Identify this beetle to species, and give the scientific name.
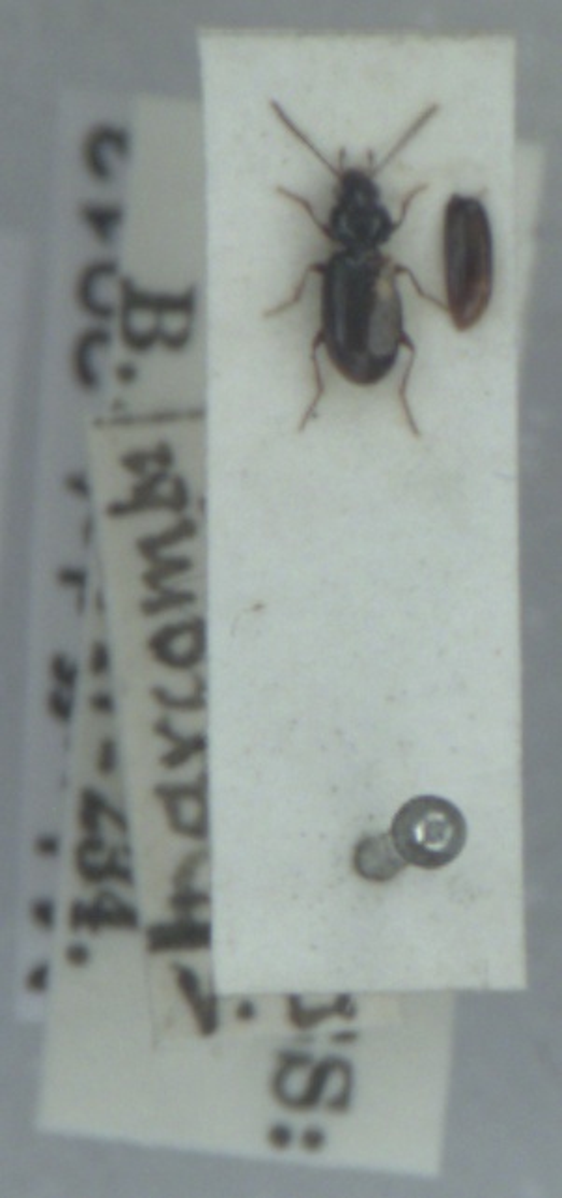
Bembidion guttula
